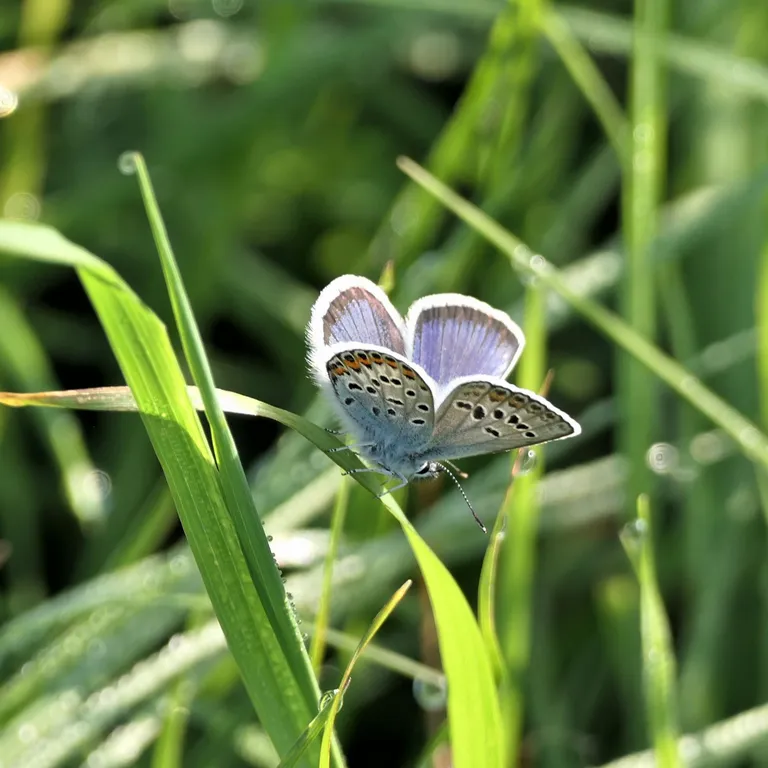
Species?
Plebejus argus
